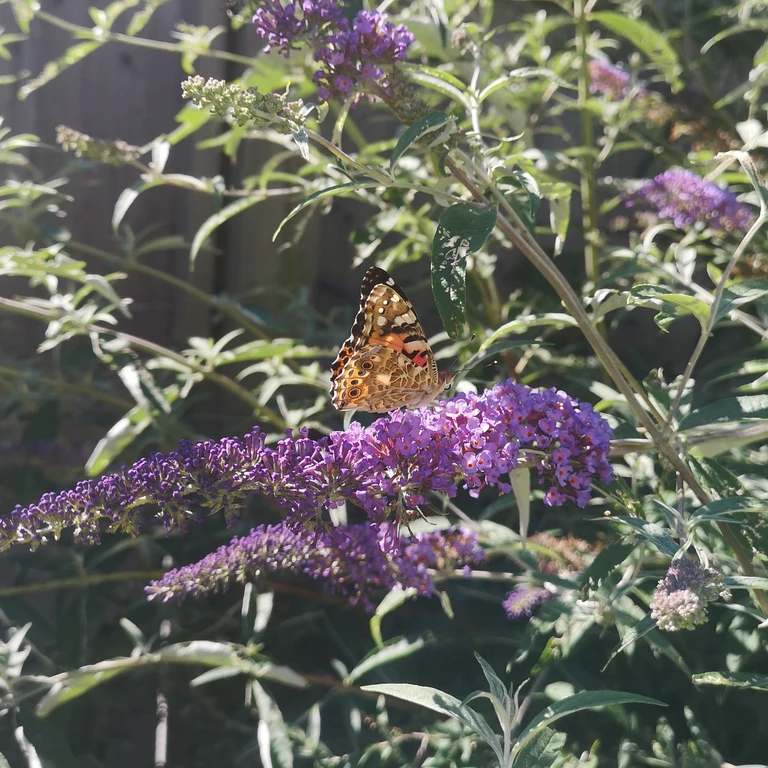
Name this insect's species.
Vanessa cardui
